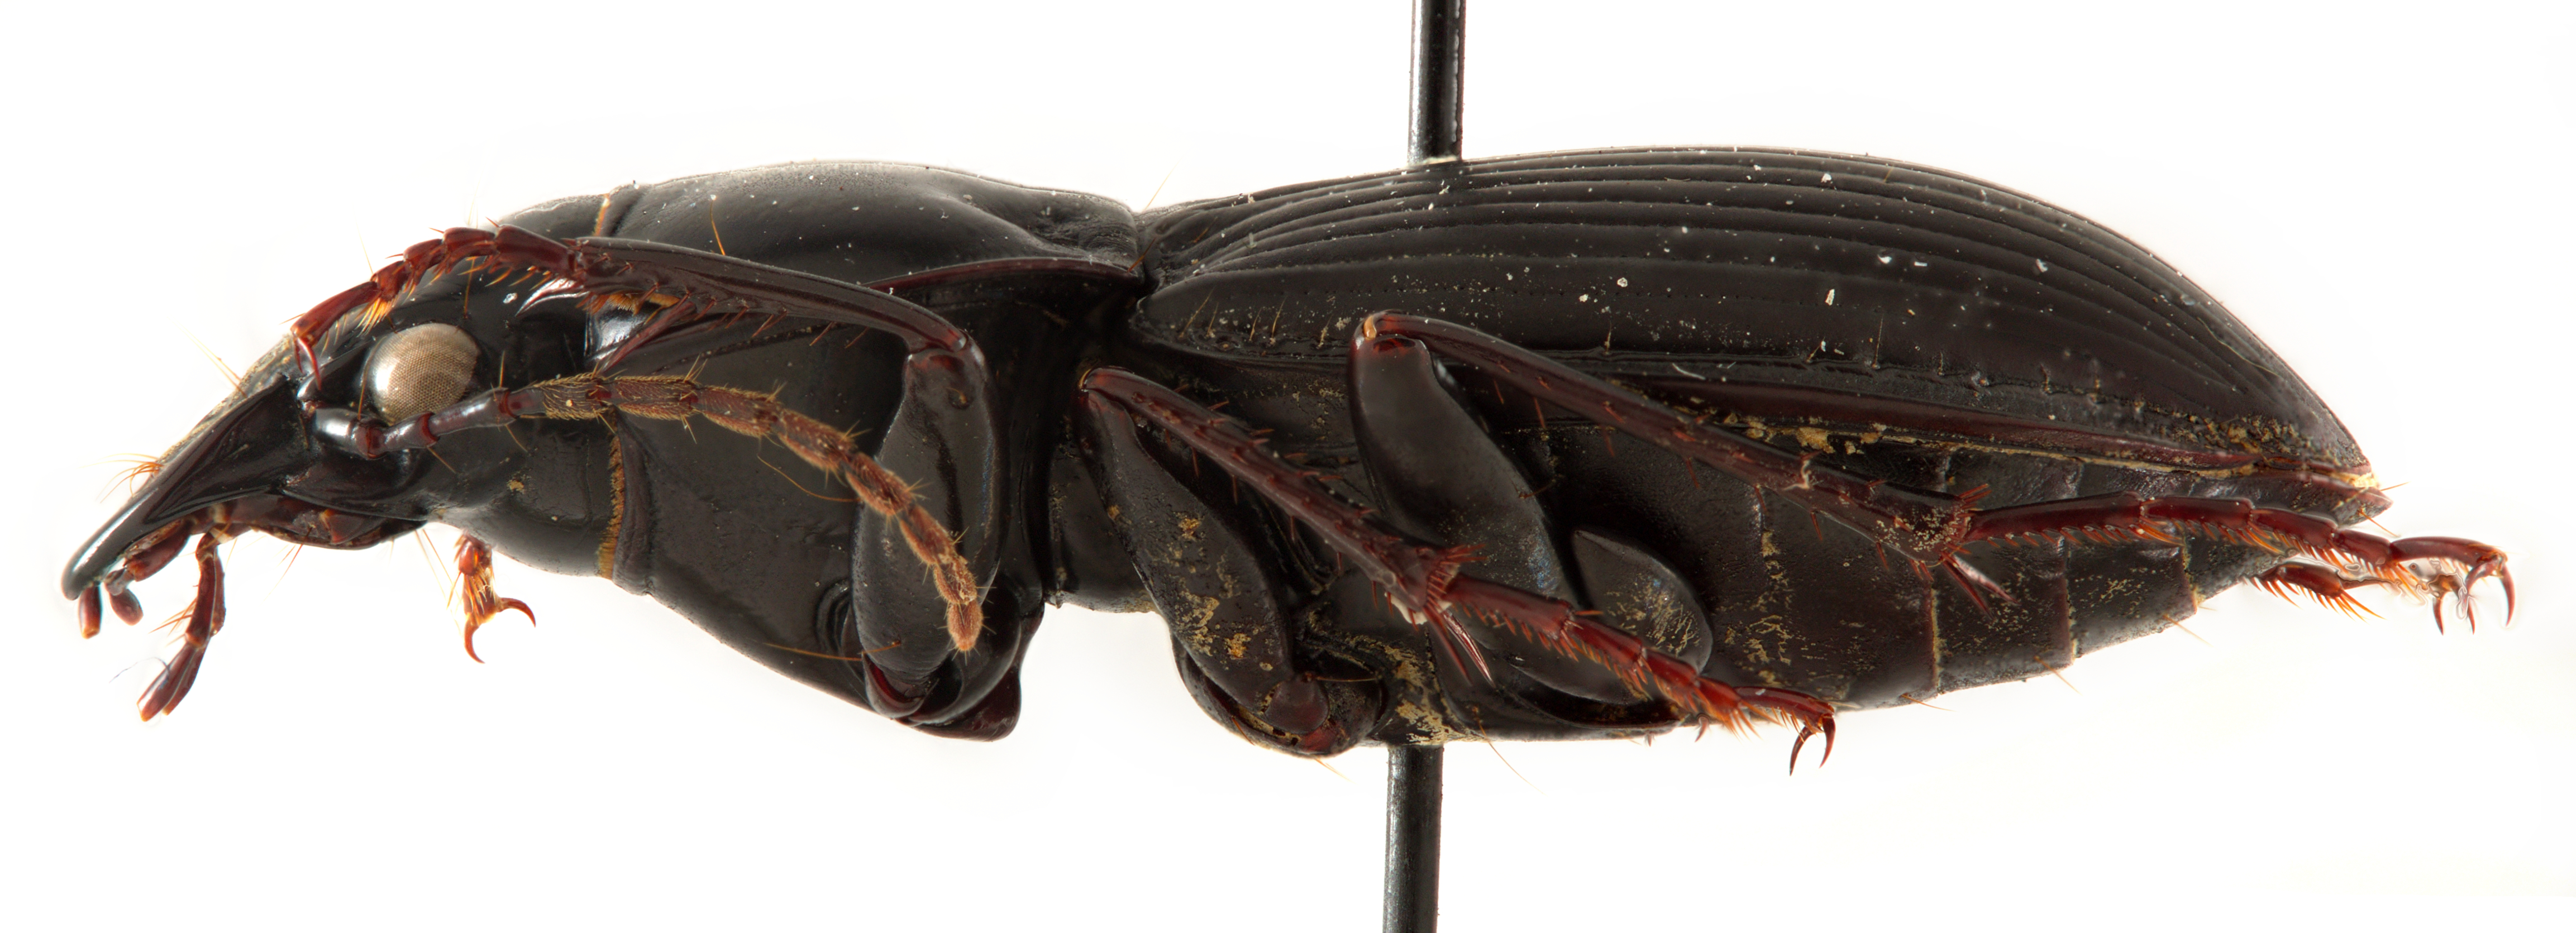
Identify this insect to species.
Cyclotrachelus sigillatus
